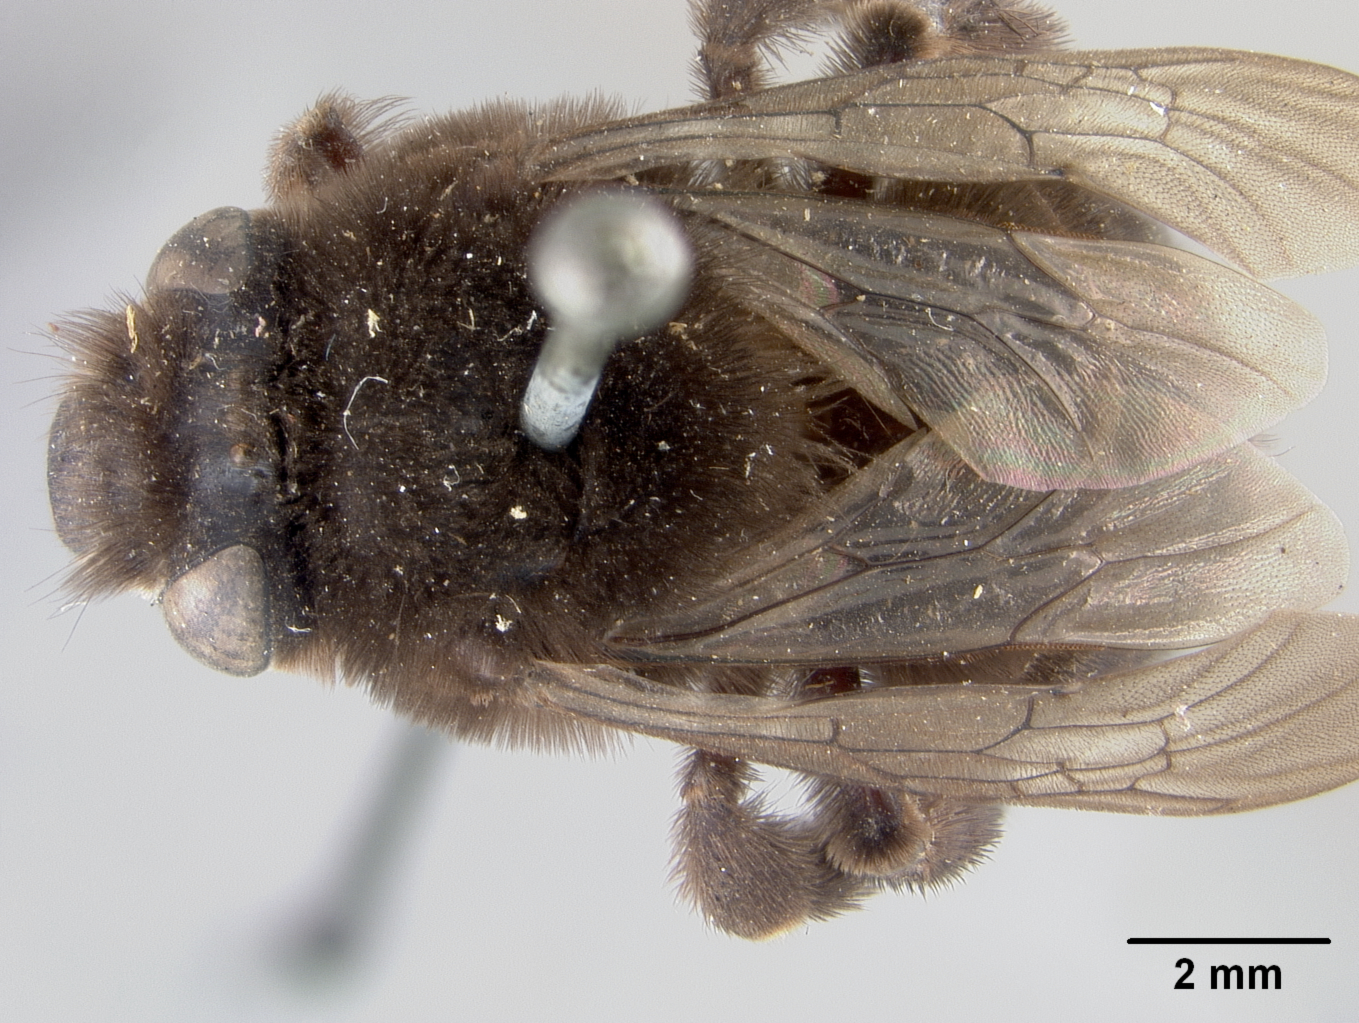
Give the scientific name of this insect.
Melissodes atramentata
